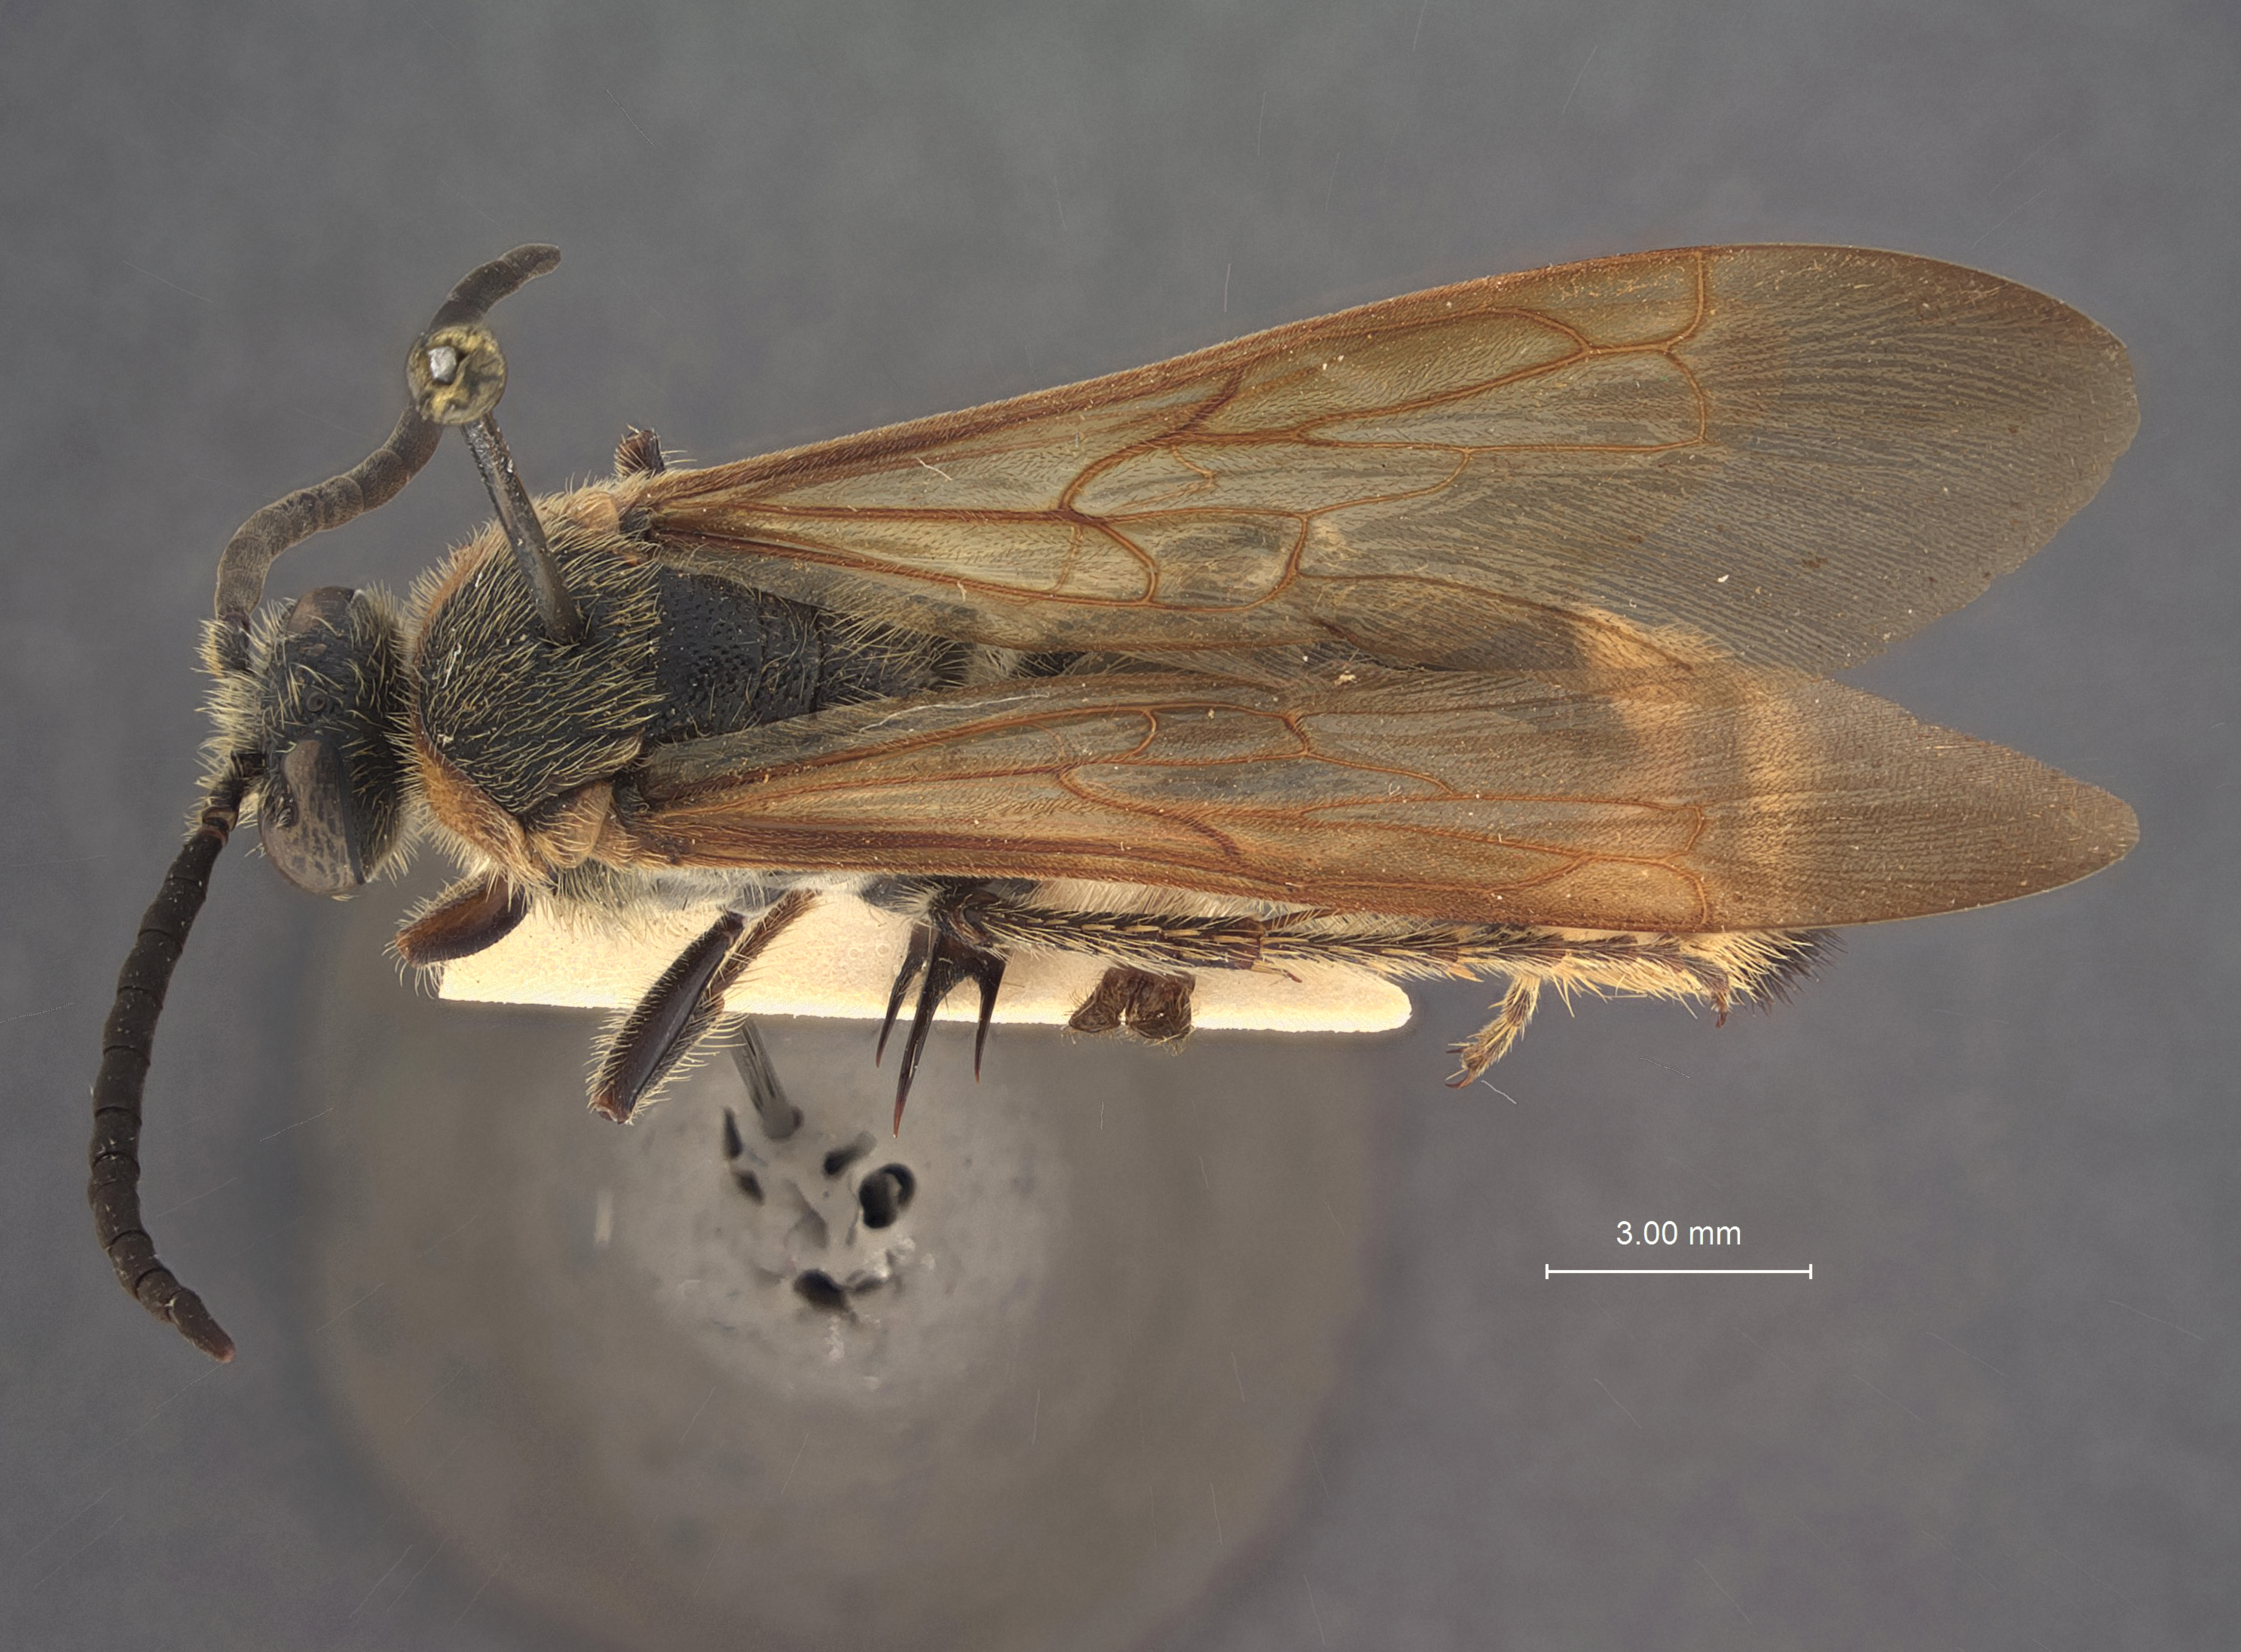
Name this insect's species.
Scolia wusheensis
